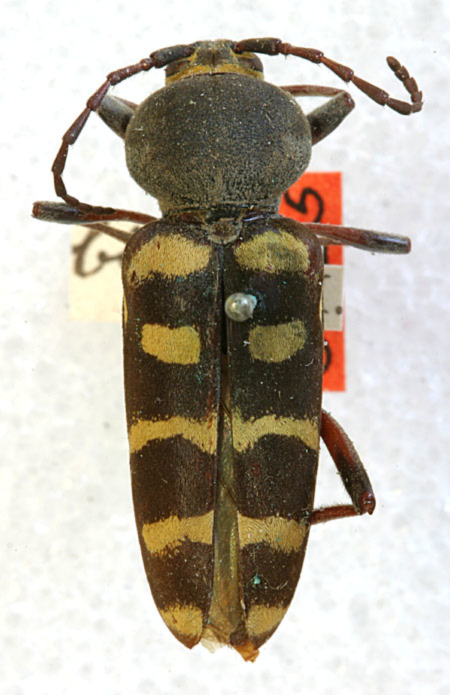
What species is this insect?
Calloides nobilis (also Calloides biformis)
